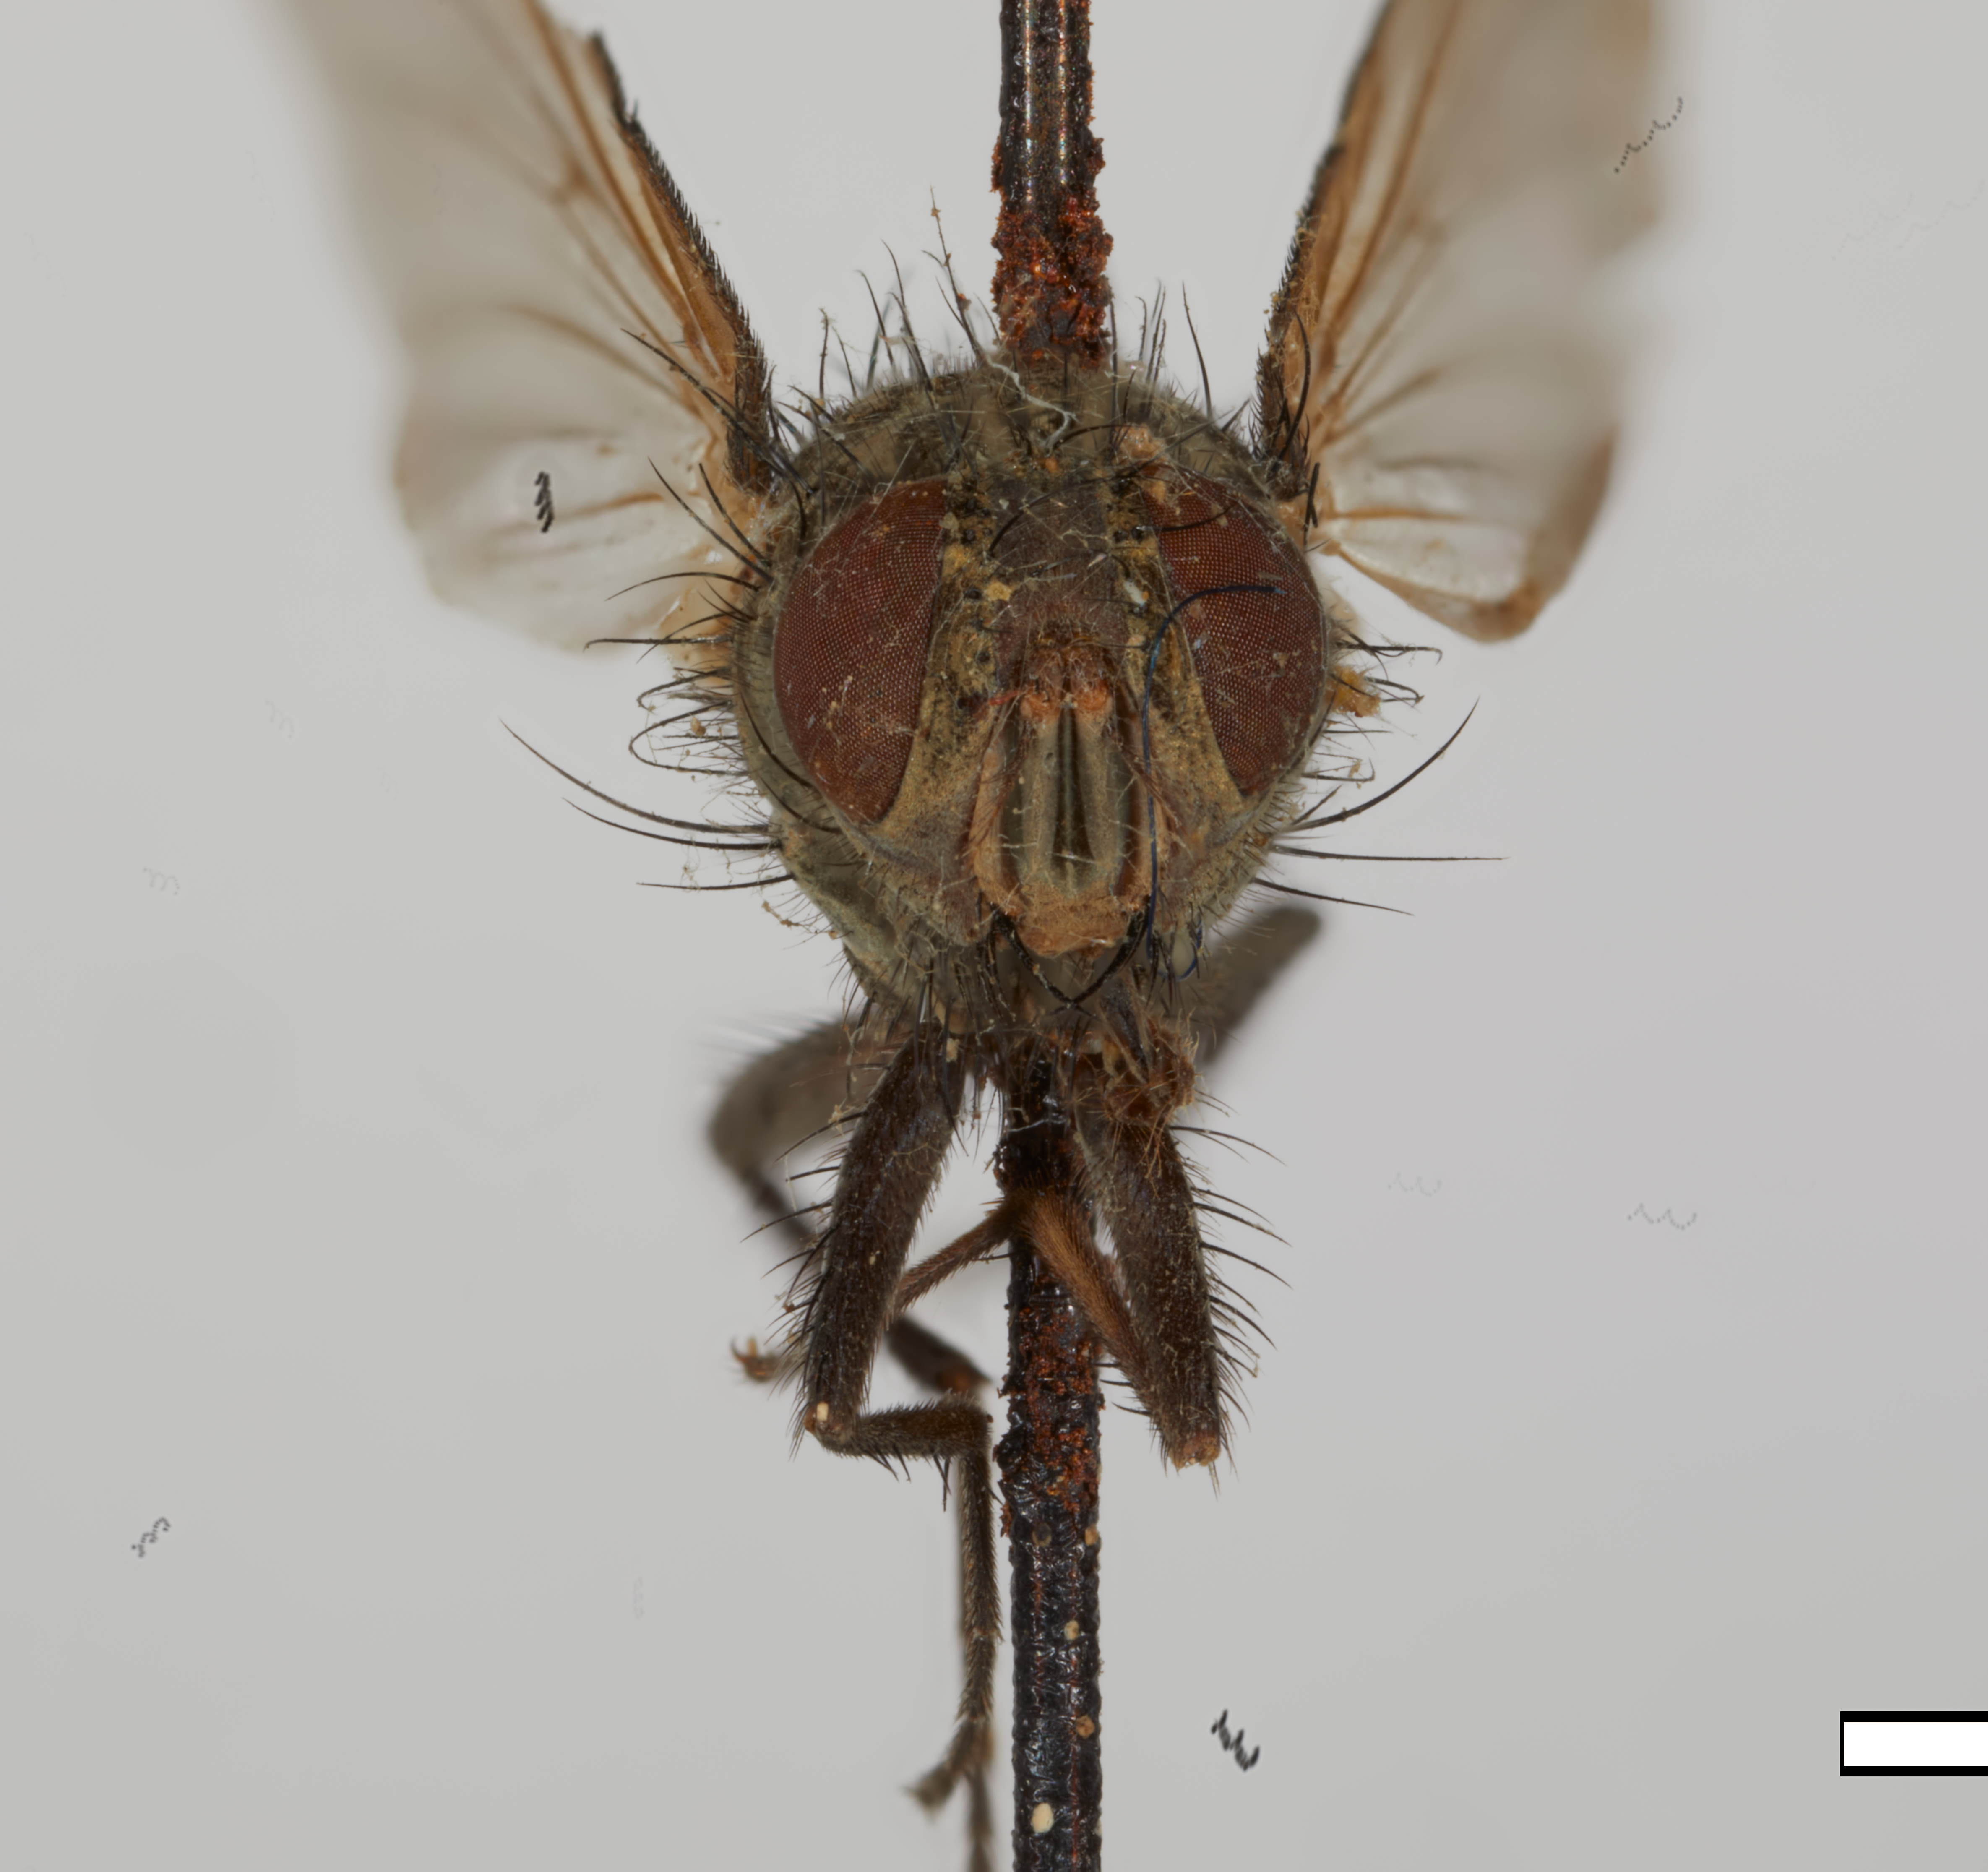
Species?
Tainanina pilisquama (also Tainanina grisella)
